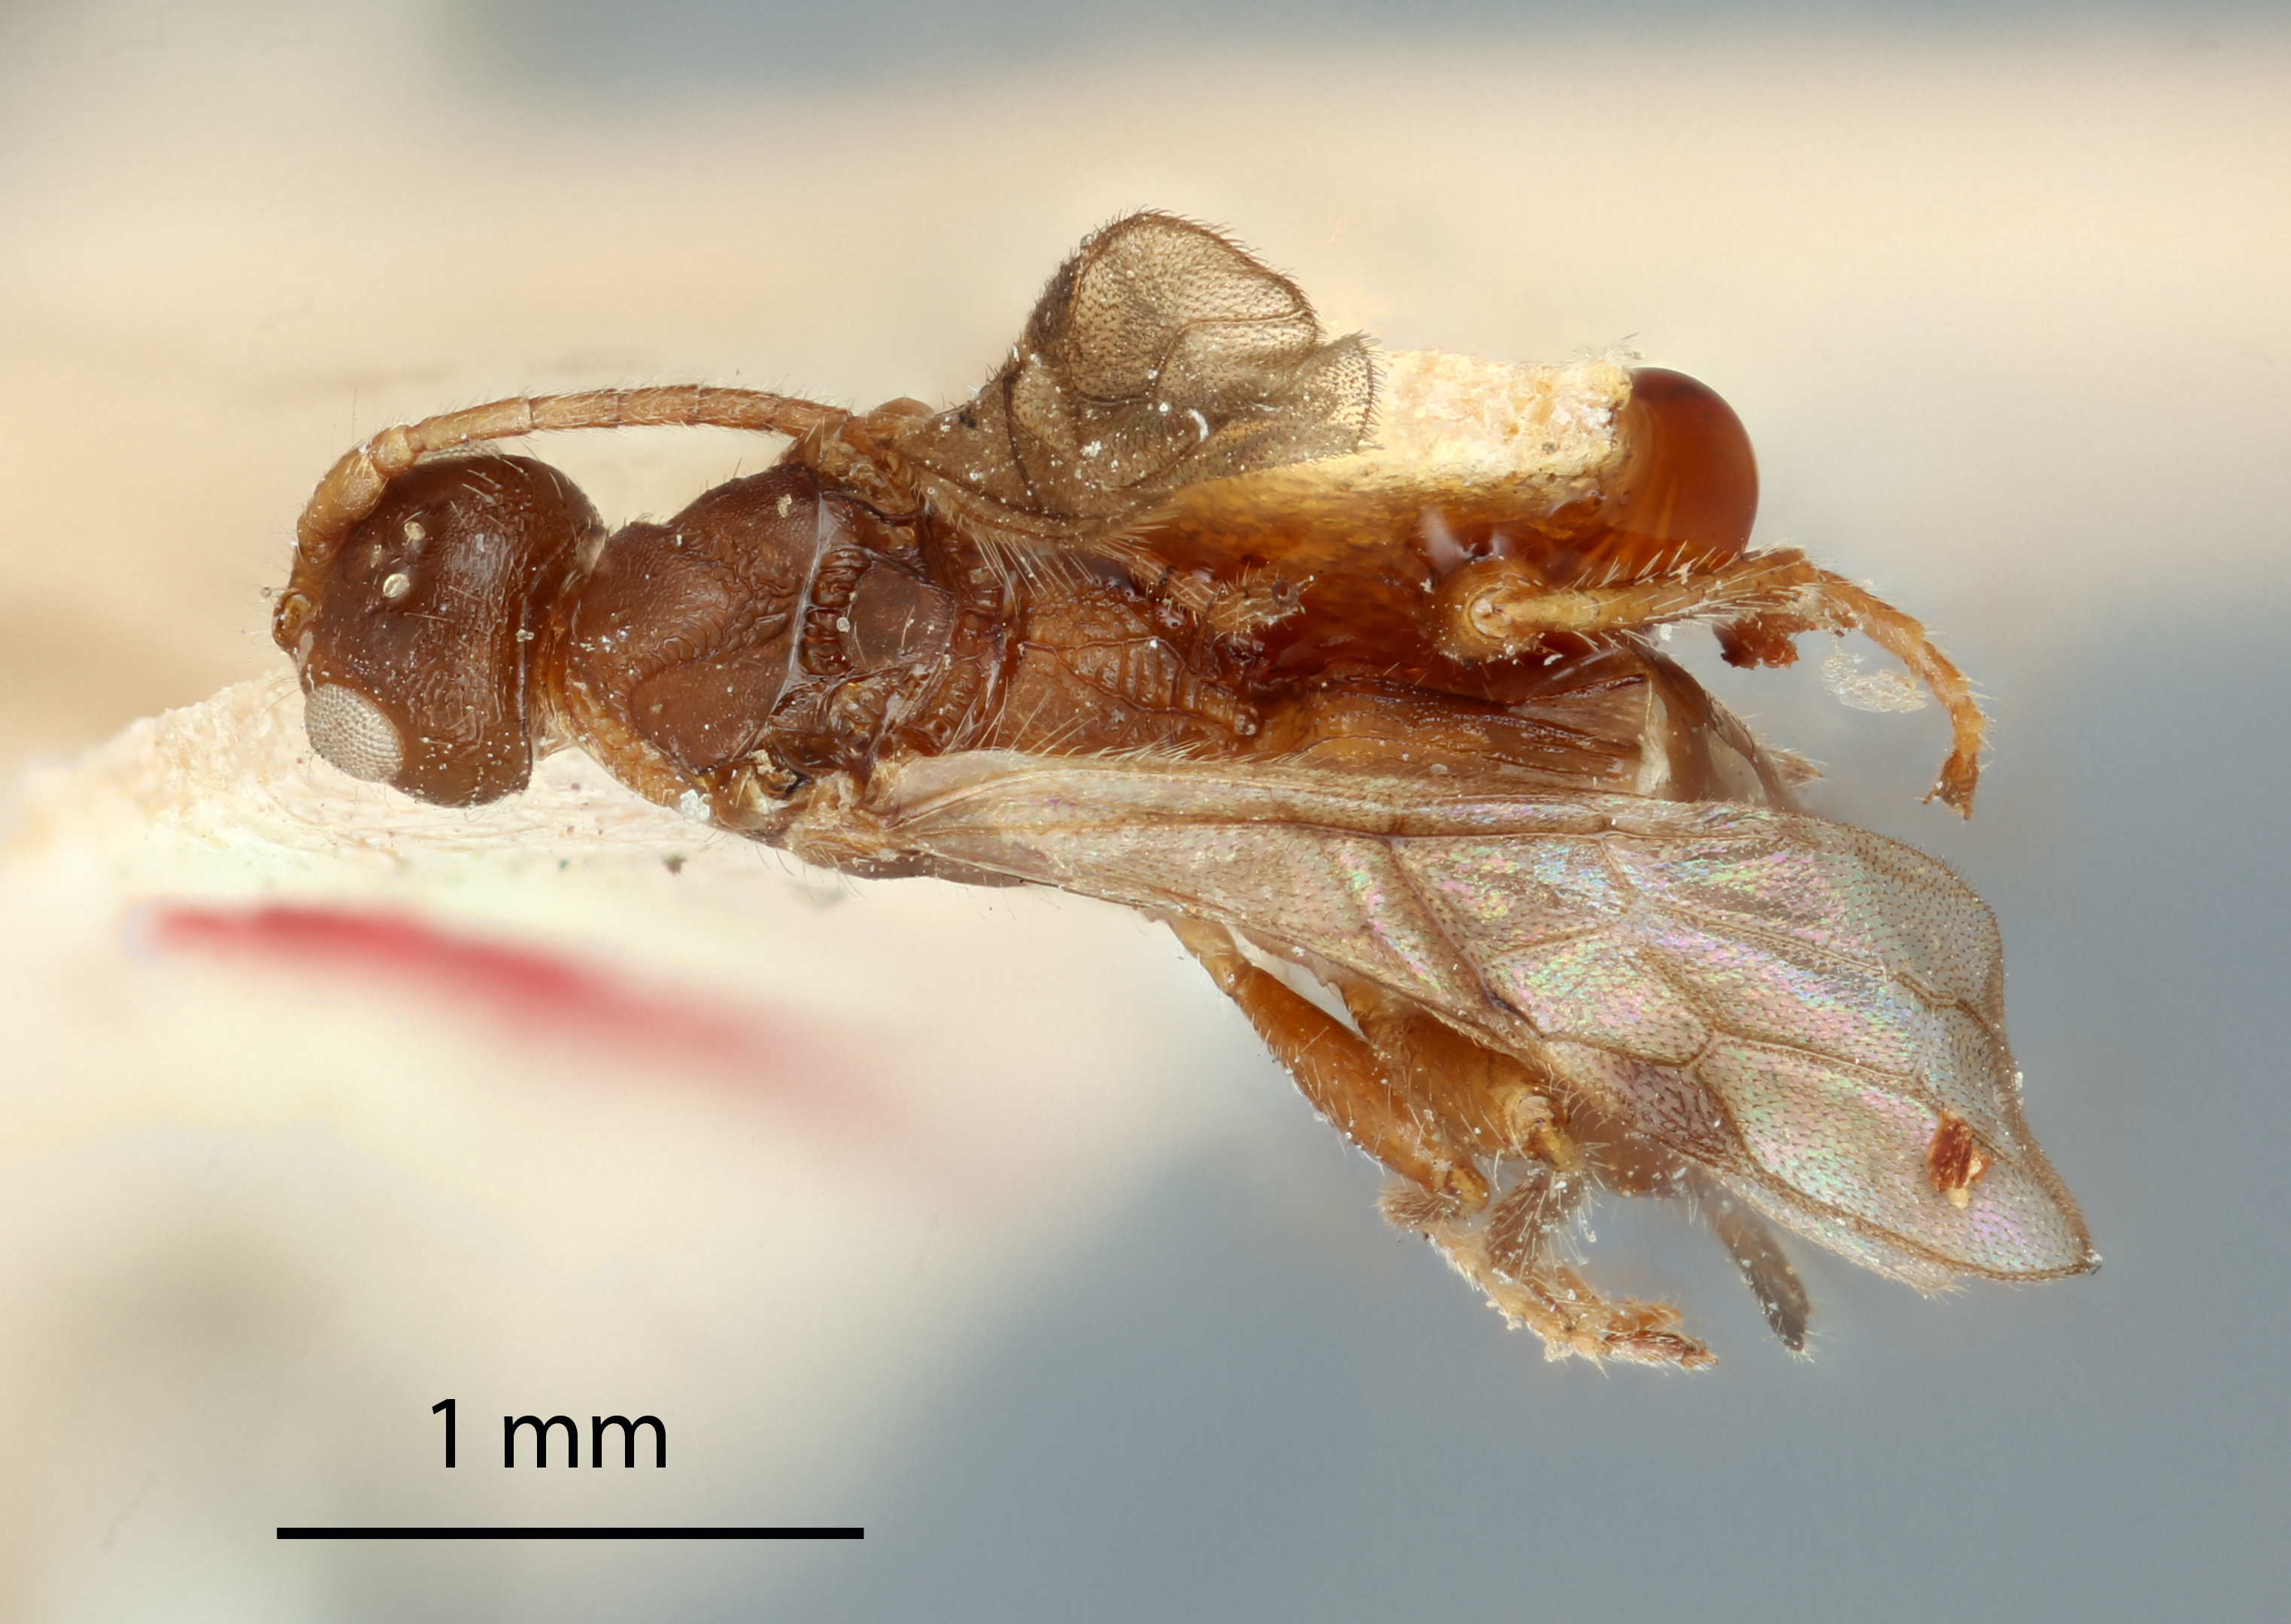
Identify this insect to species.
Spathius brachyurus
